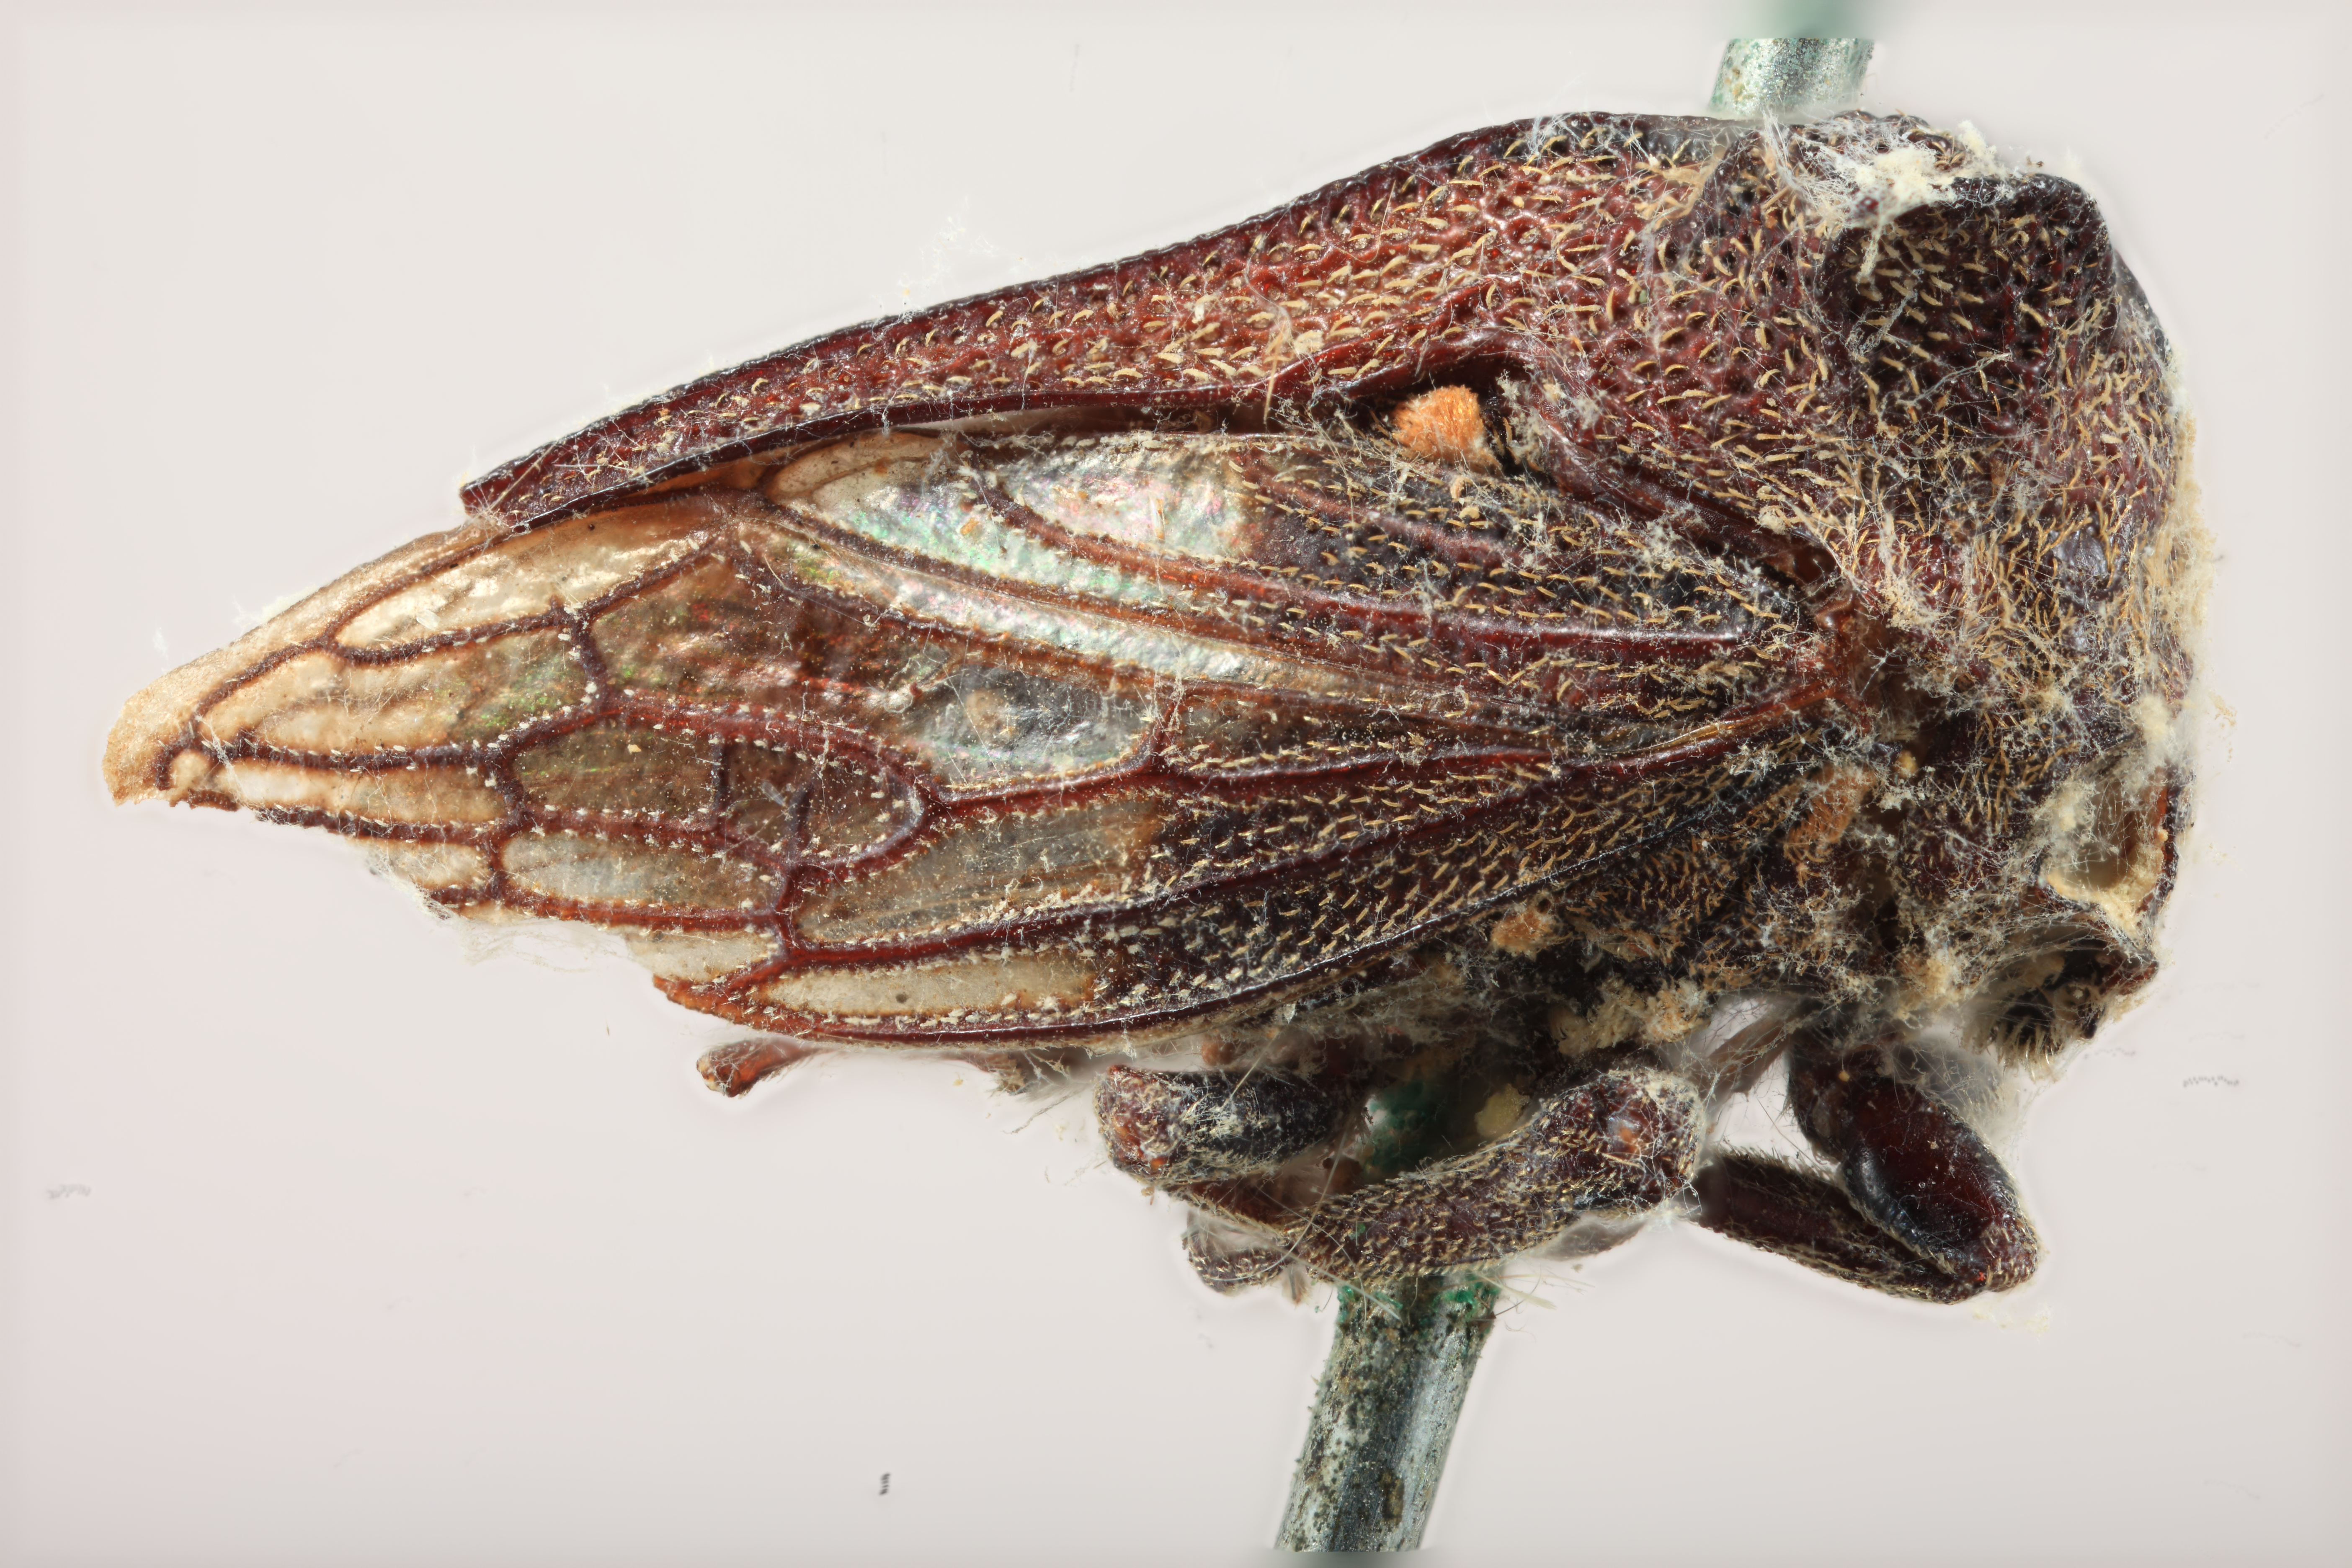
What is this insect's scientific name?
Sertorius brevicornis
